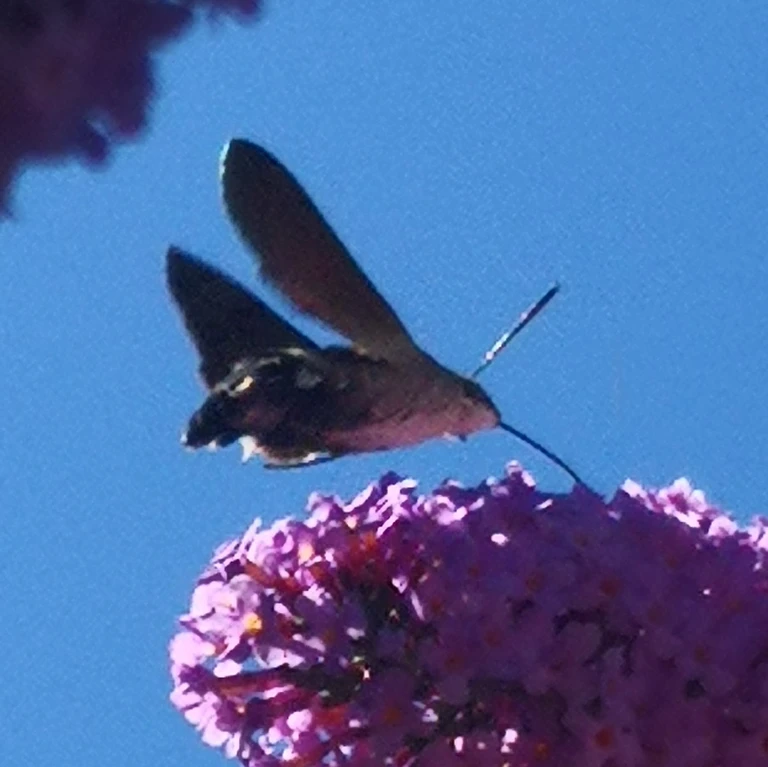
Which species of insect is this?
Macroglossum stellatarum
